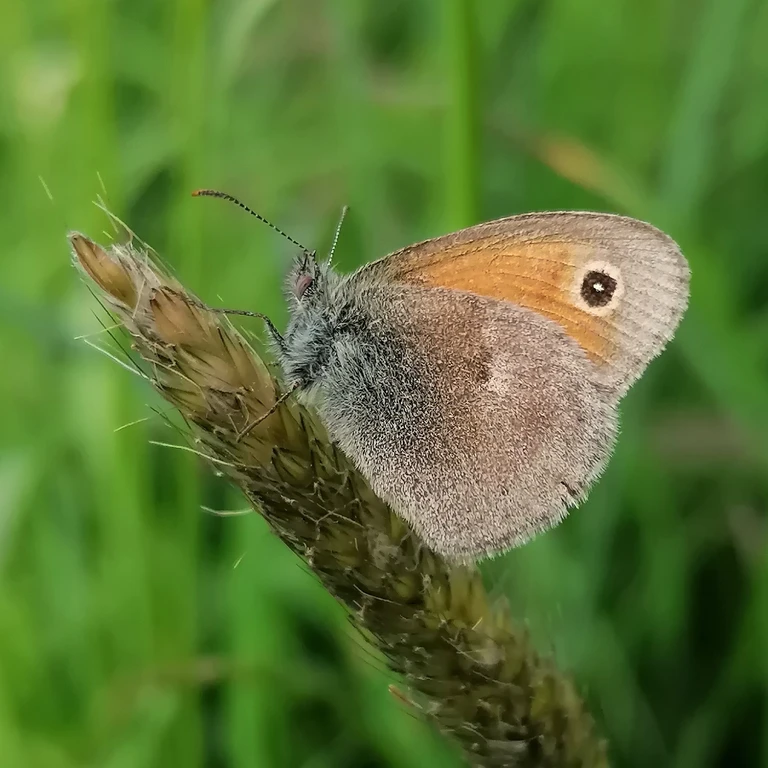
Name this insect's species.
Coenonympha pamphilus
